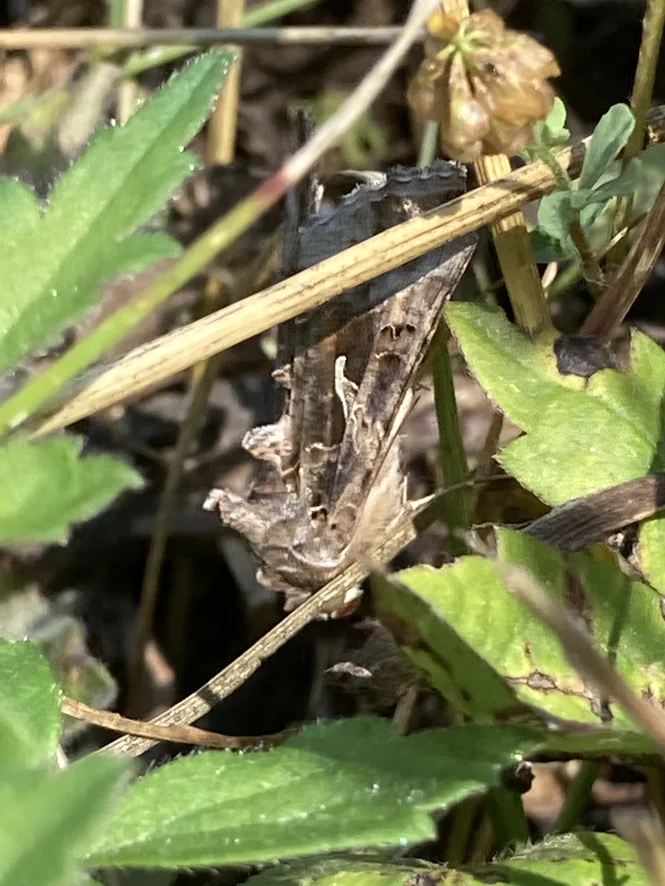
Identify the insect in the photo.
Autographa gamma
